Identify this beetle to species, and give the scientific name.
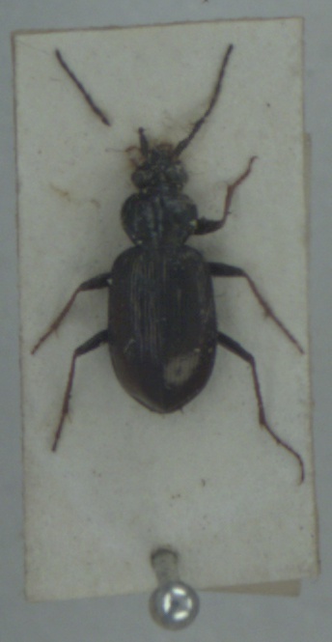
Loricera pilicornis
